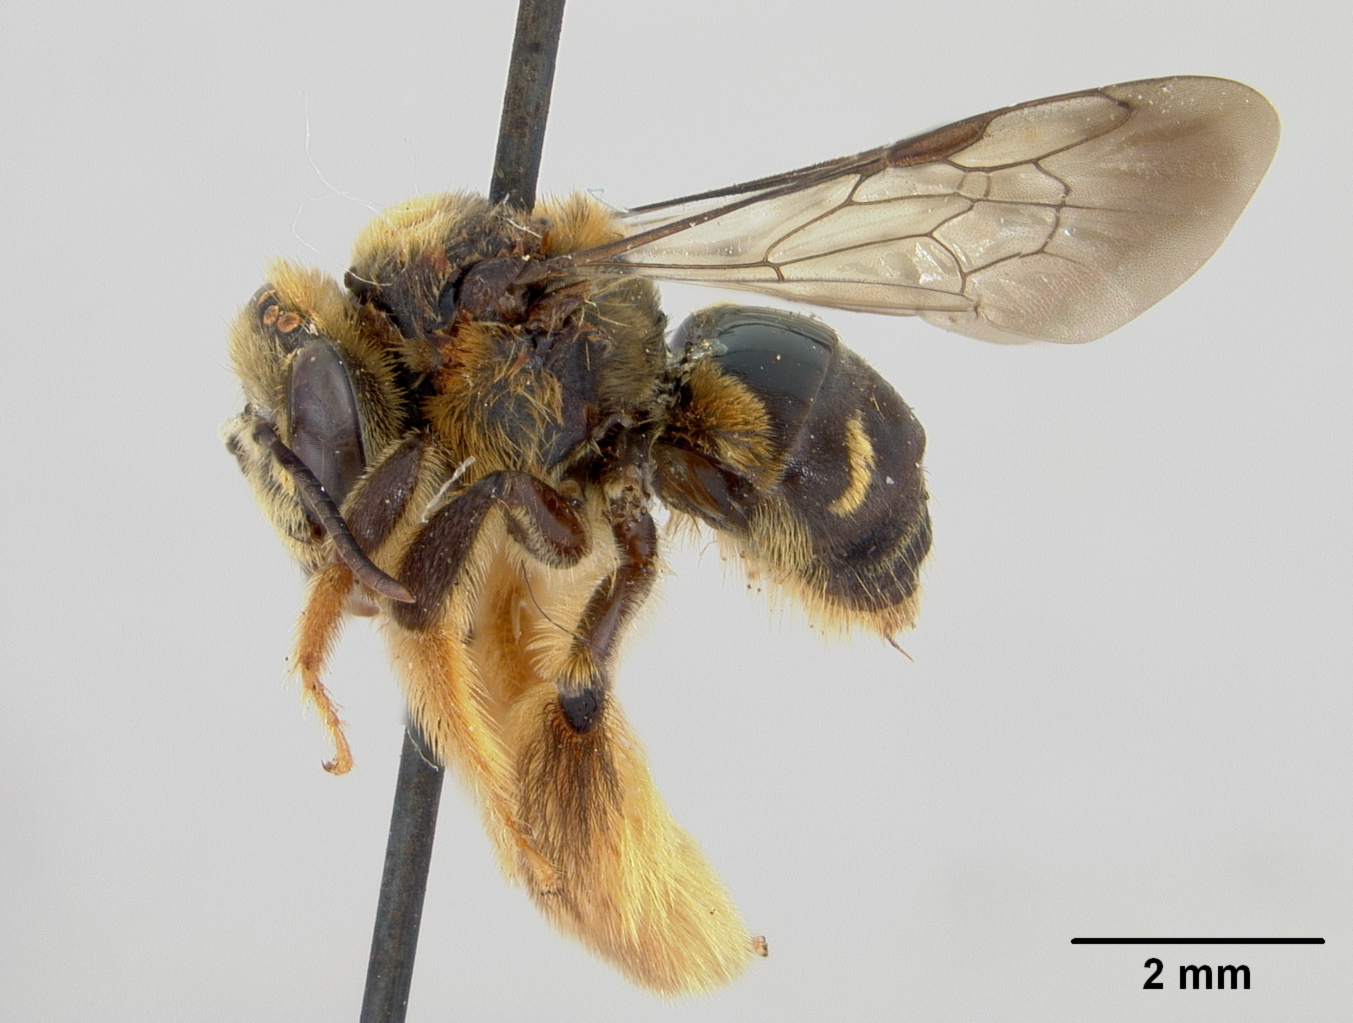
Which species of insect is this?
Exomalopsis bartschi
